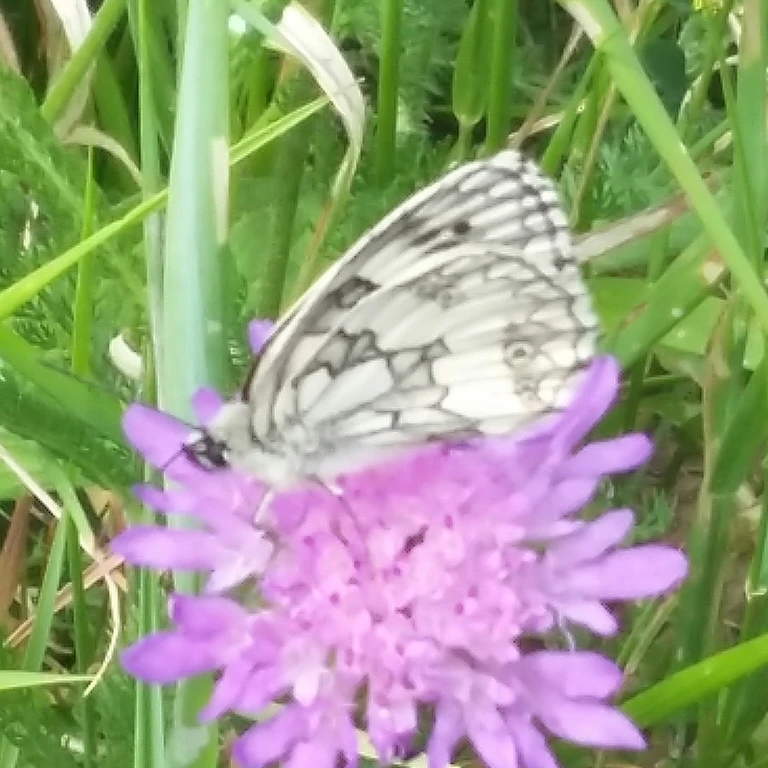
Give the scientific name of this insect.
Melanargia galathea
